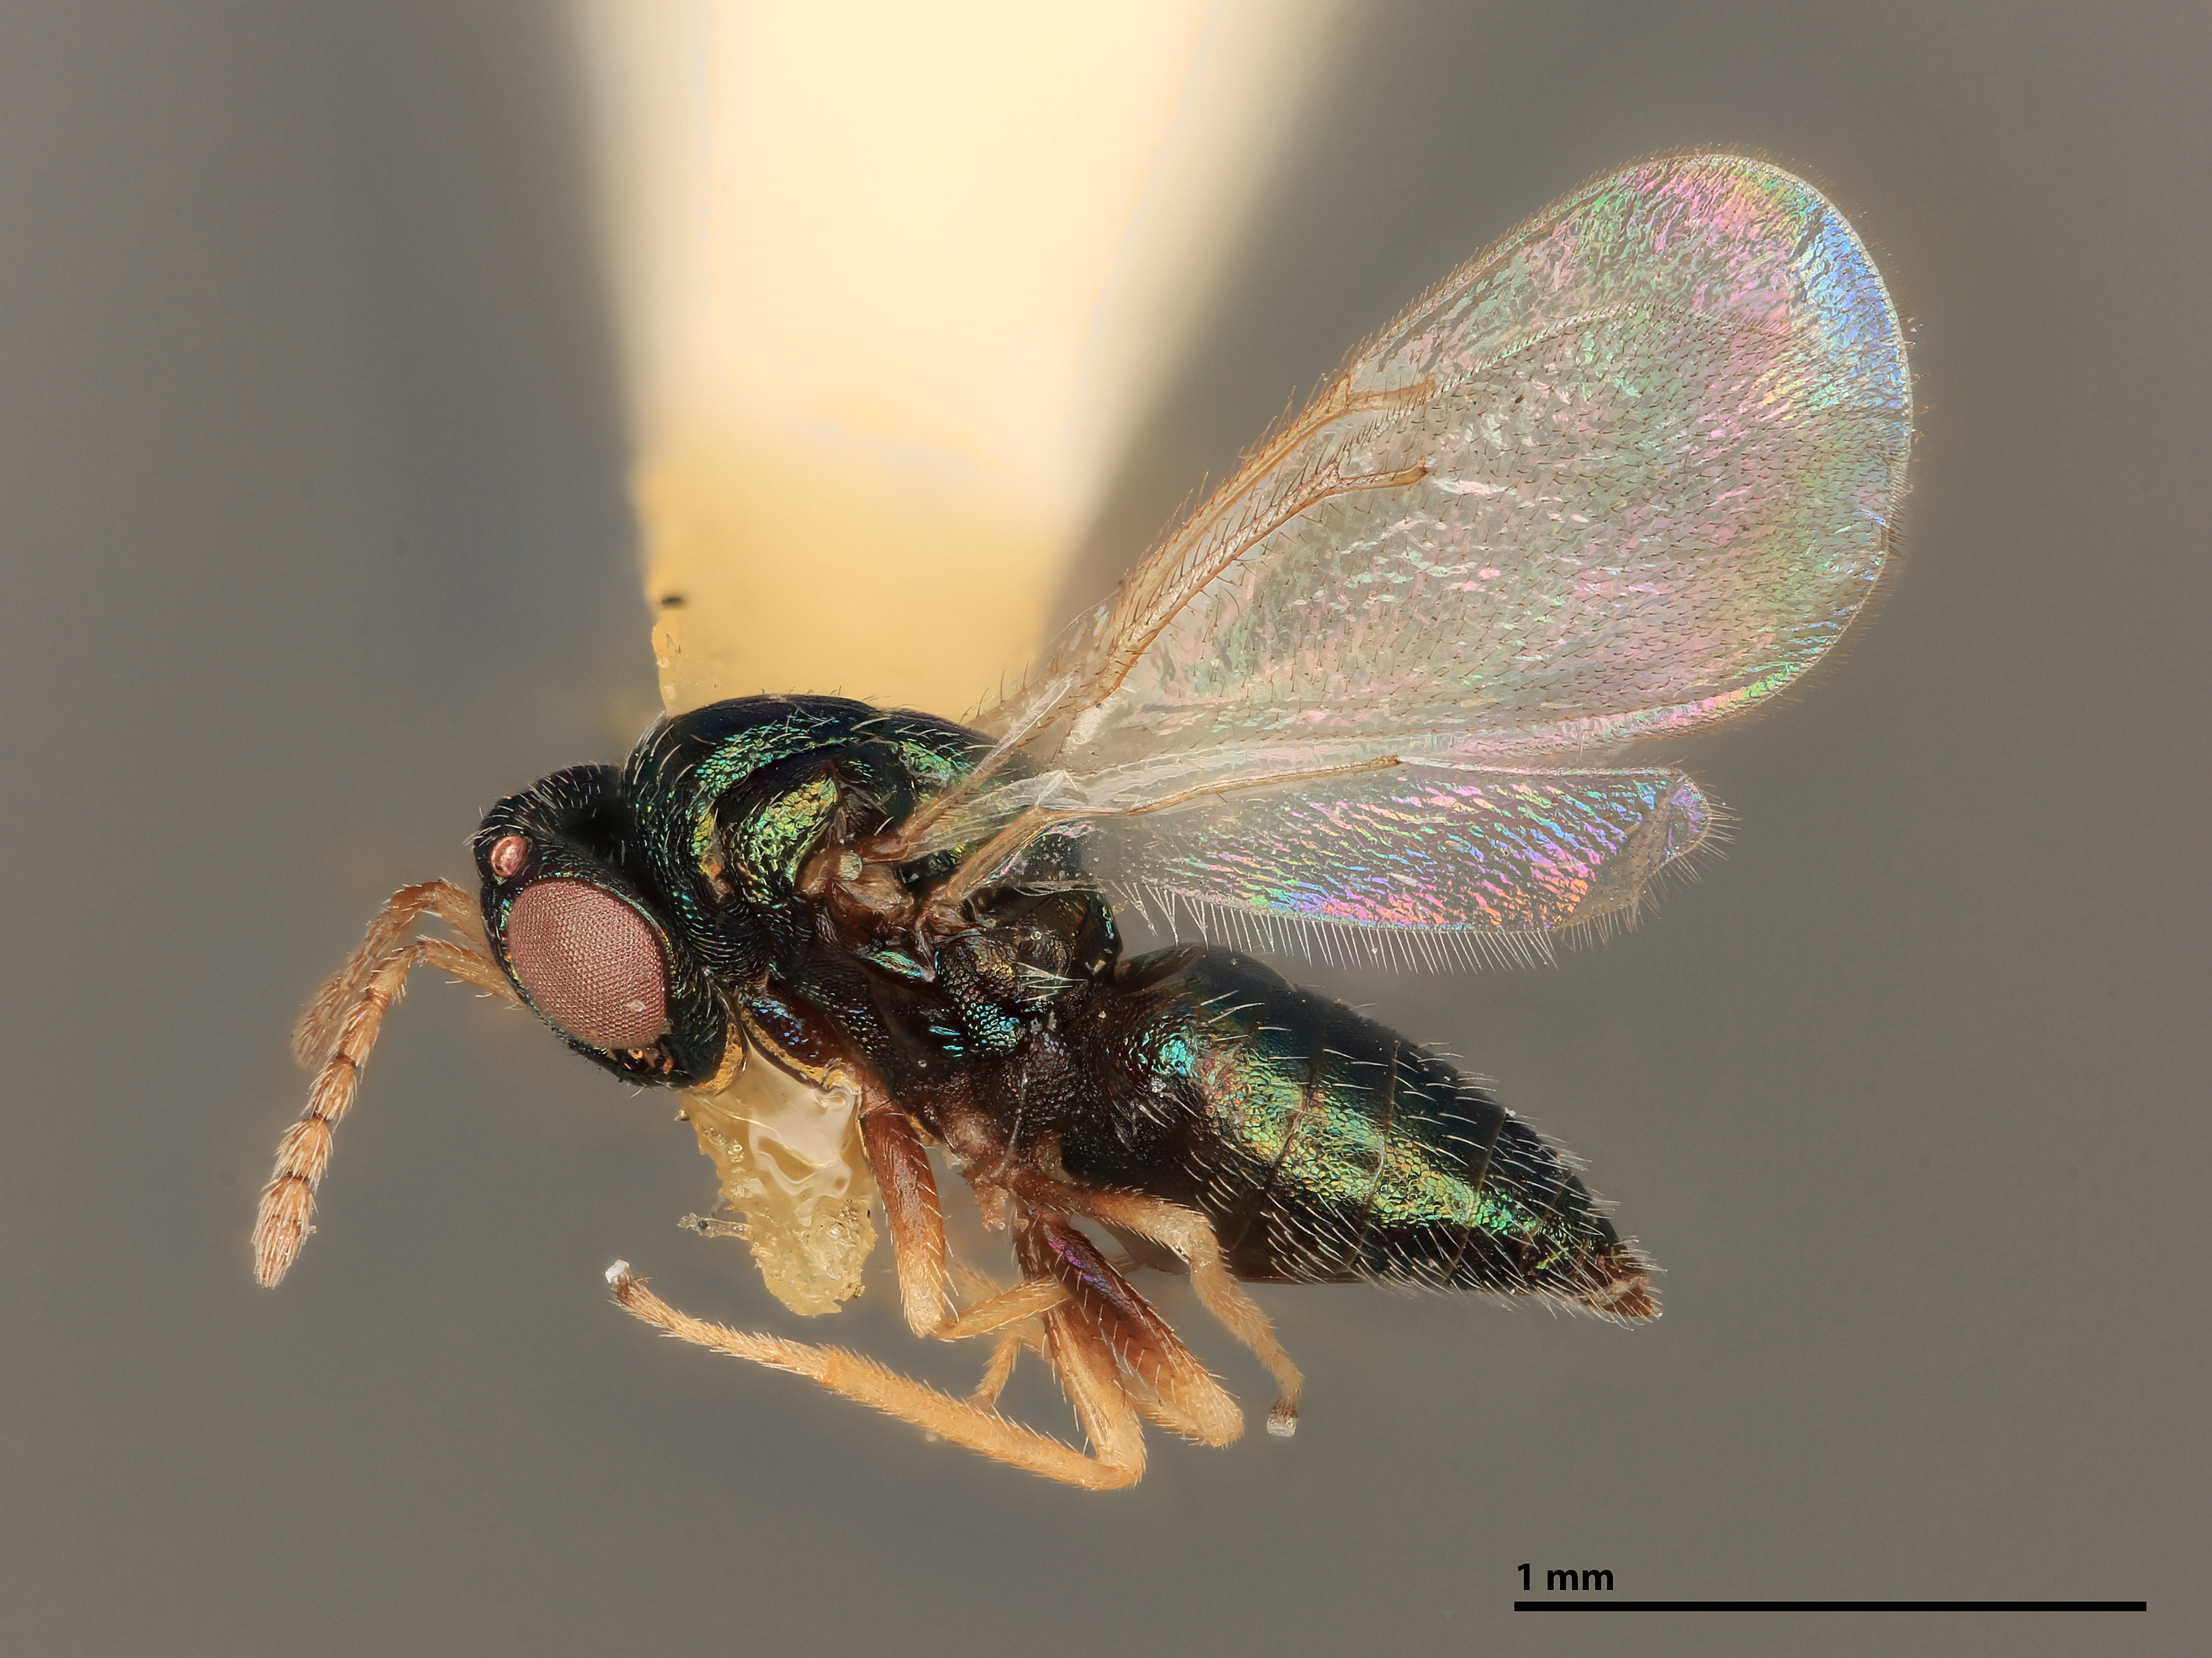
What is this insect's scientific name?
Galeopsomopsis transcarinatus
